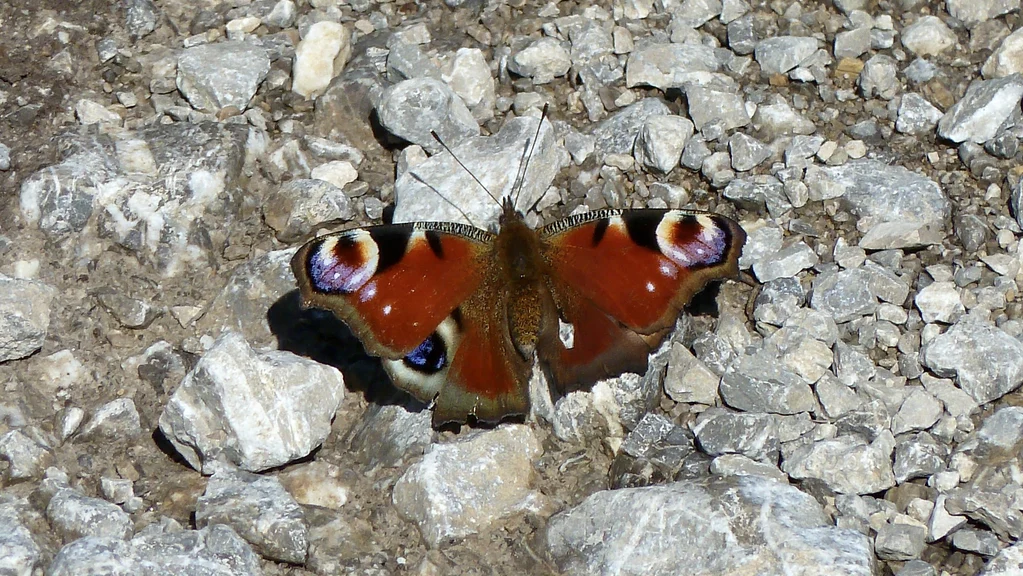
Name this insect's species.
Aglais io
